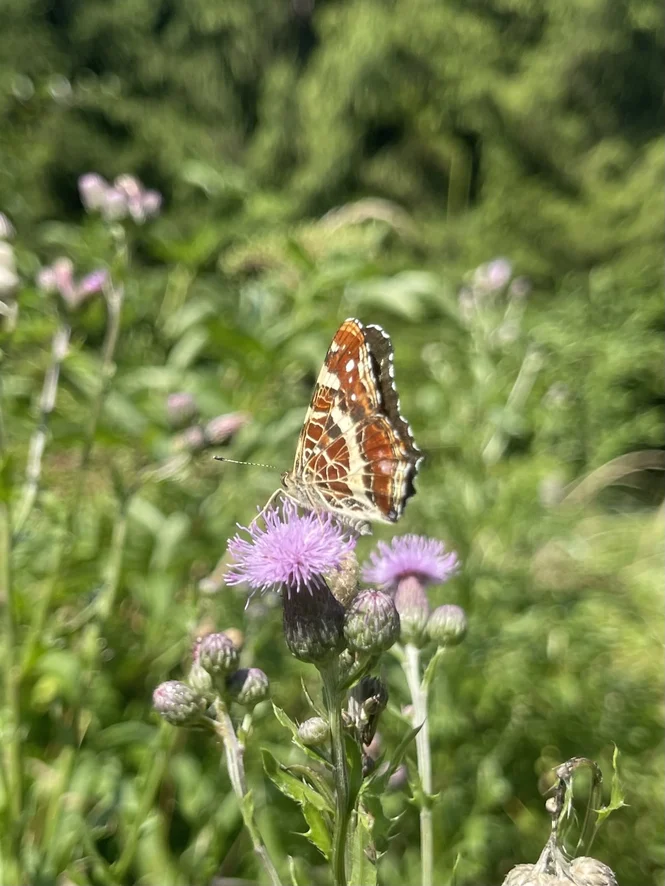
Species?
Araschnia levana
